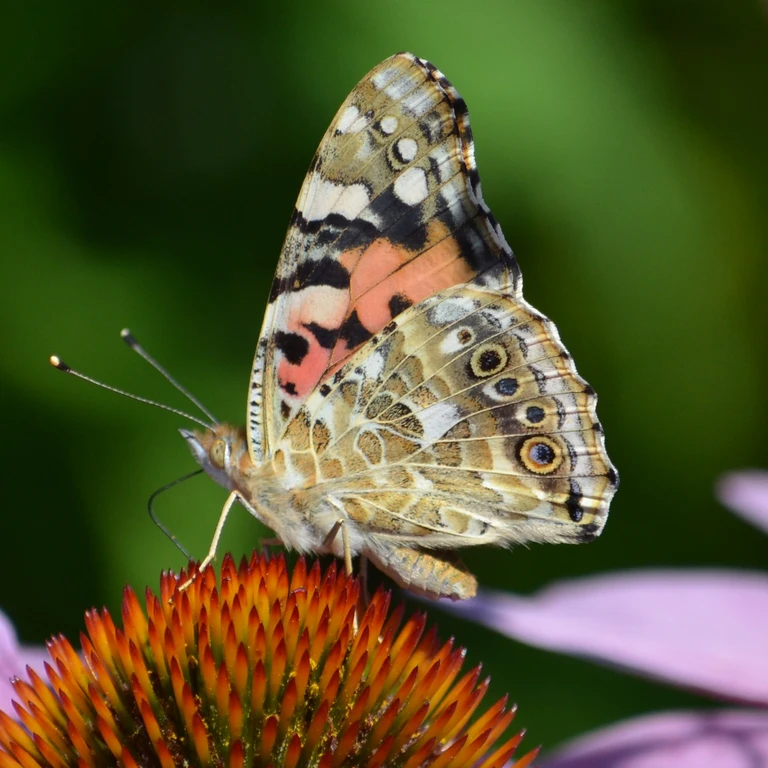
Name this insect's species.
Vanessa cardui
